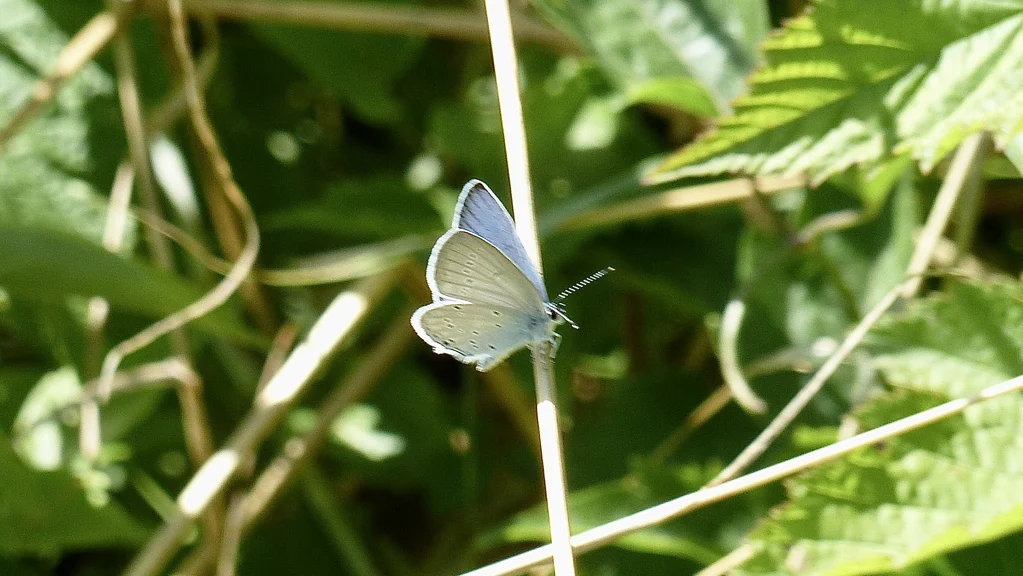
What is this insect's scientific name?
Cupido decolorata (also Elkalyce decolorata)
